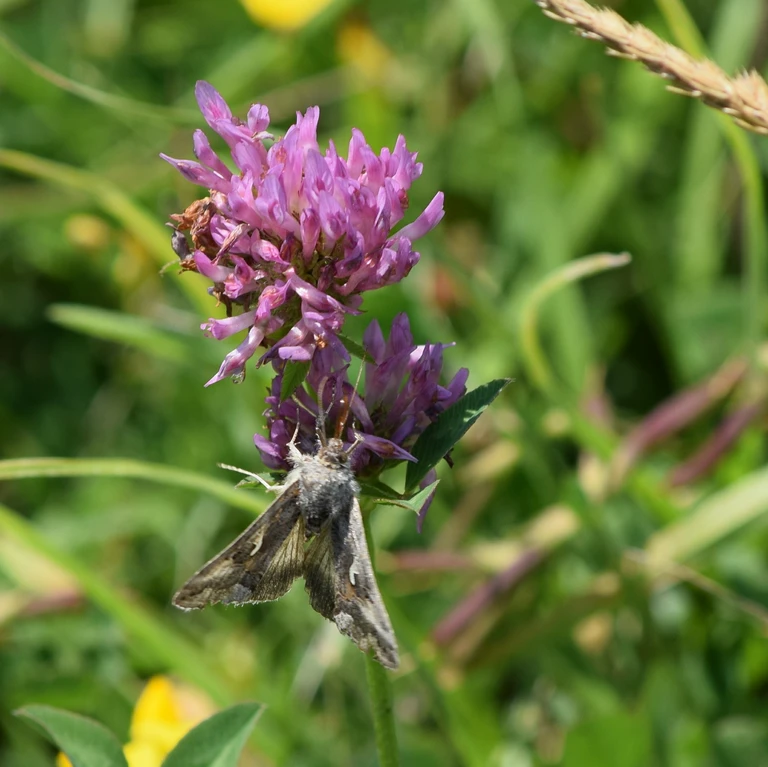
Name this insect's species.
Autographa gamma
